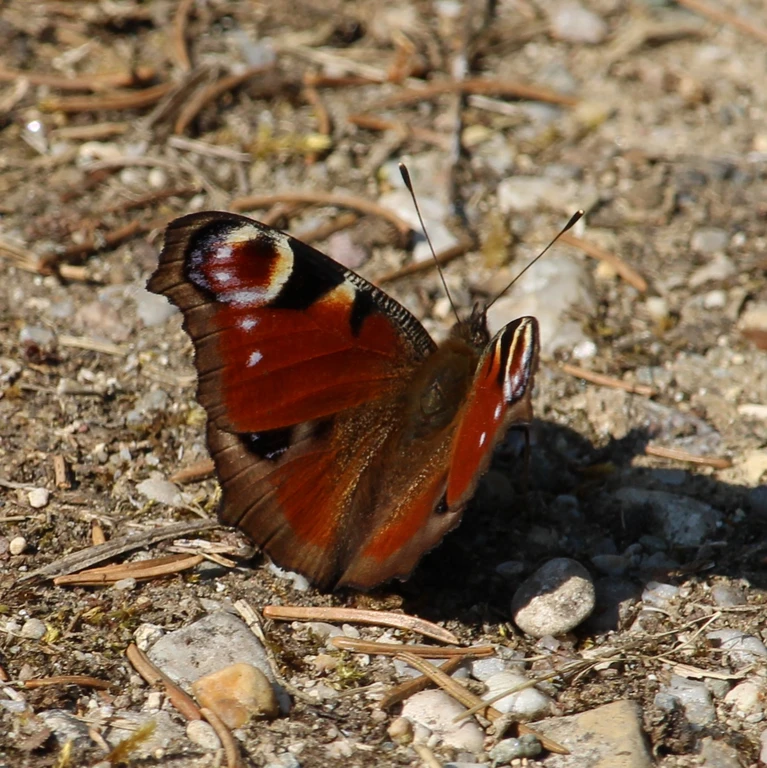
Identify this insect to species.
Aglais io
